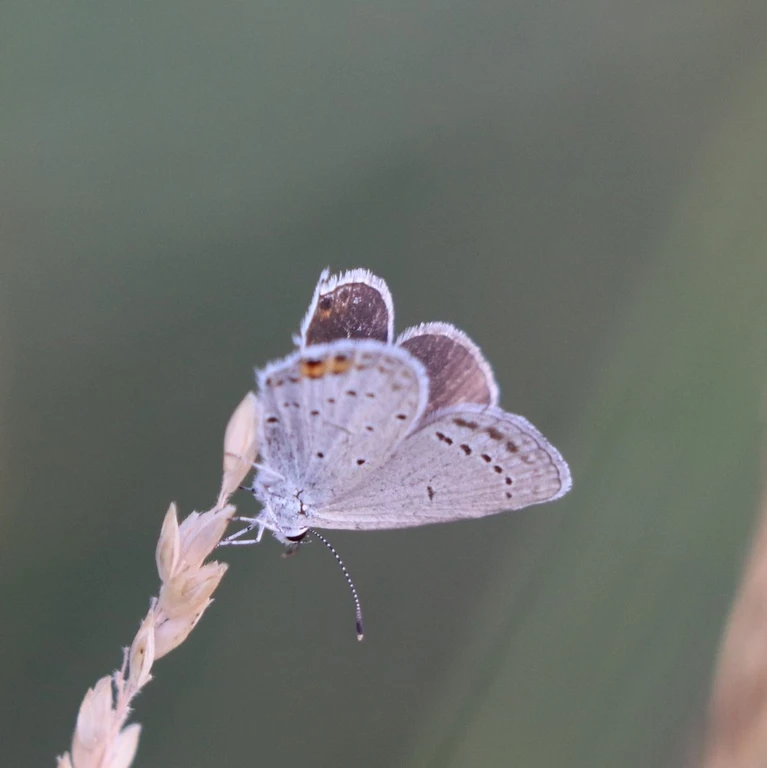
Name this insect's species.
Cupido argiades (also Elkalyce argiades)
